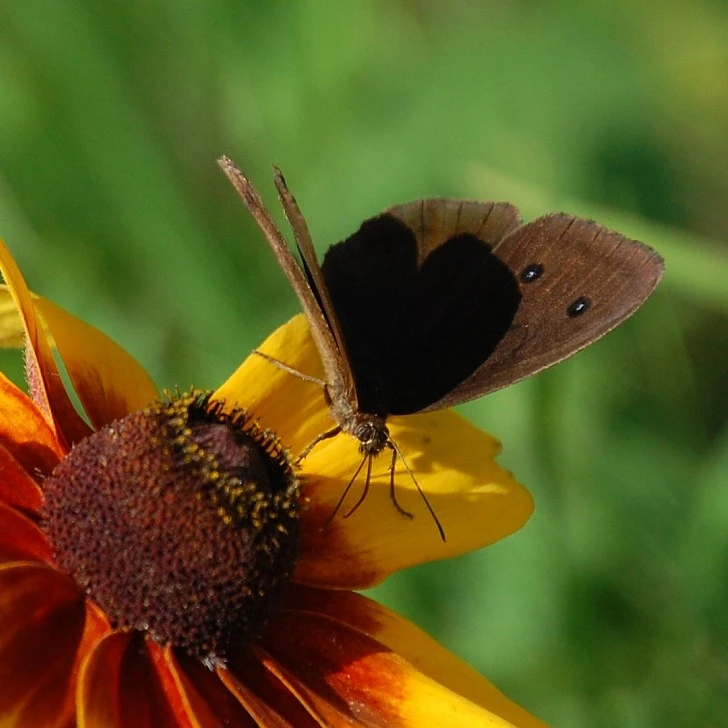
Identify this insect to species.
Minois dryas
